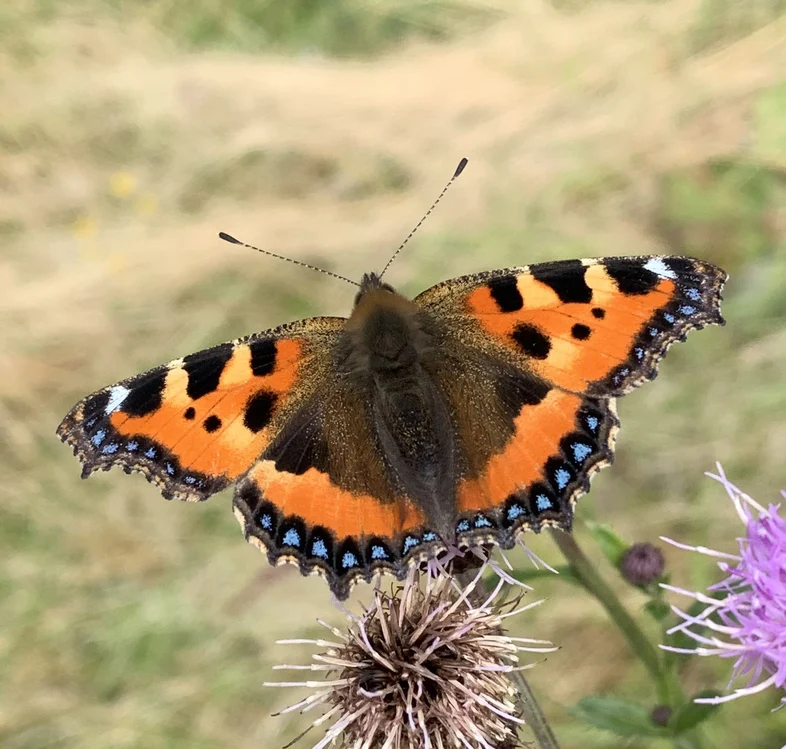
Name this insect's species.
Aglais urticae
